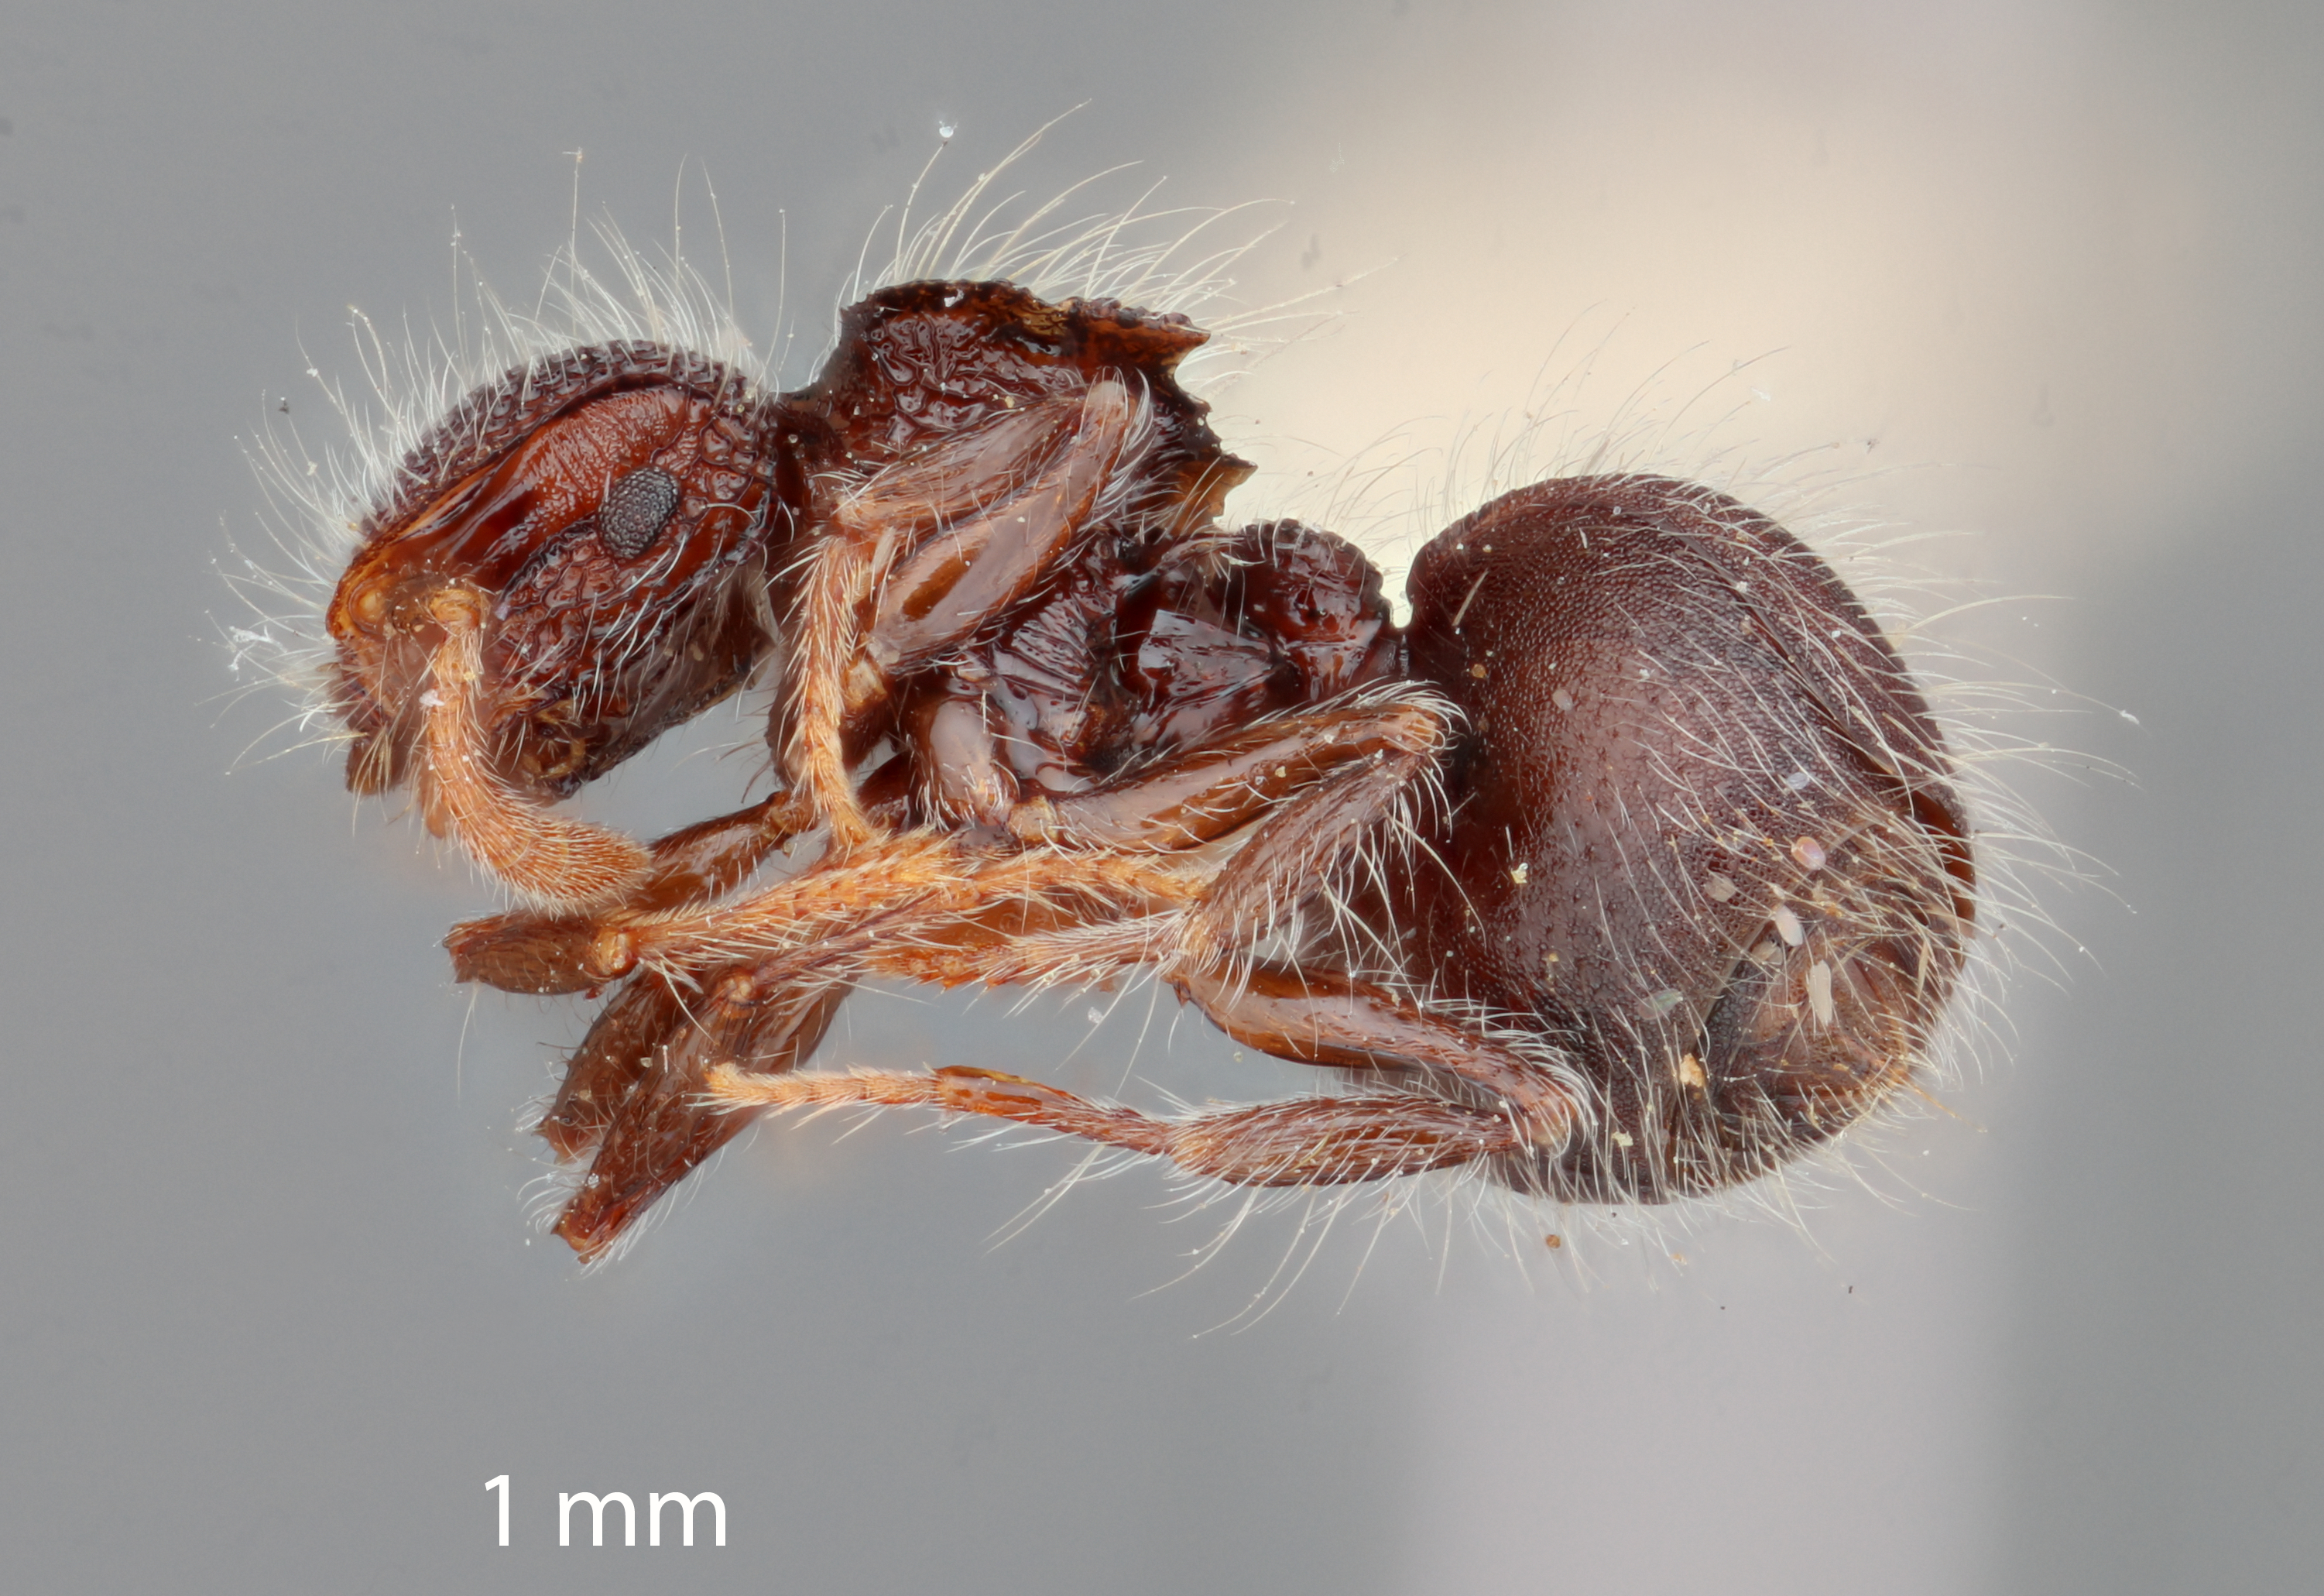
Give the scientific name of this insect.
Meranoplus biliran
